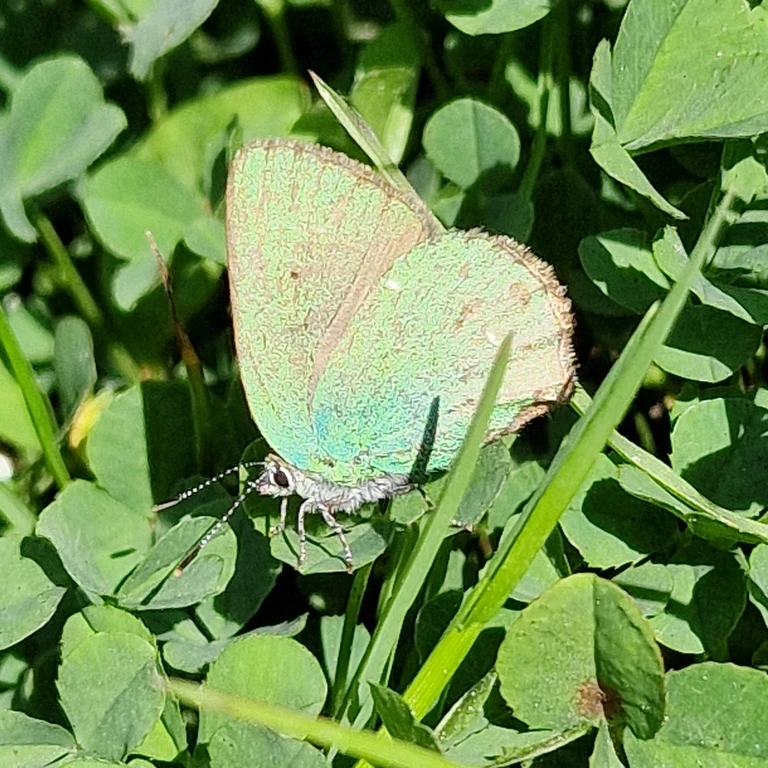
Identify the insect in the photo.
Callophrys rubi
